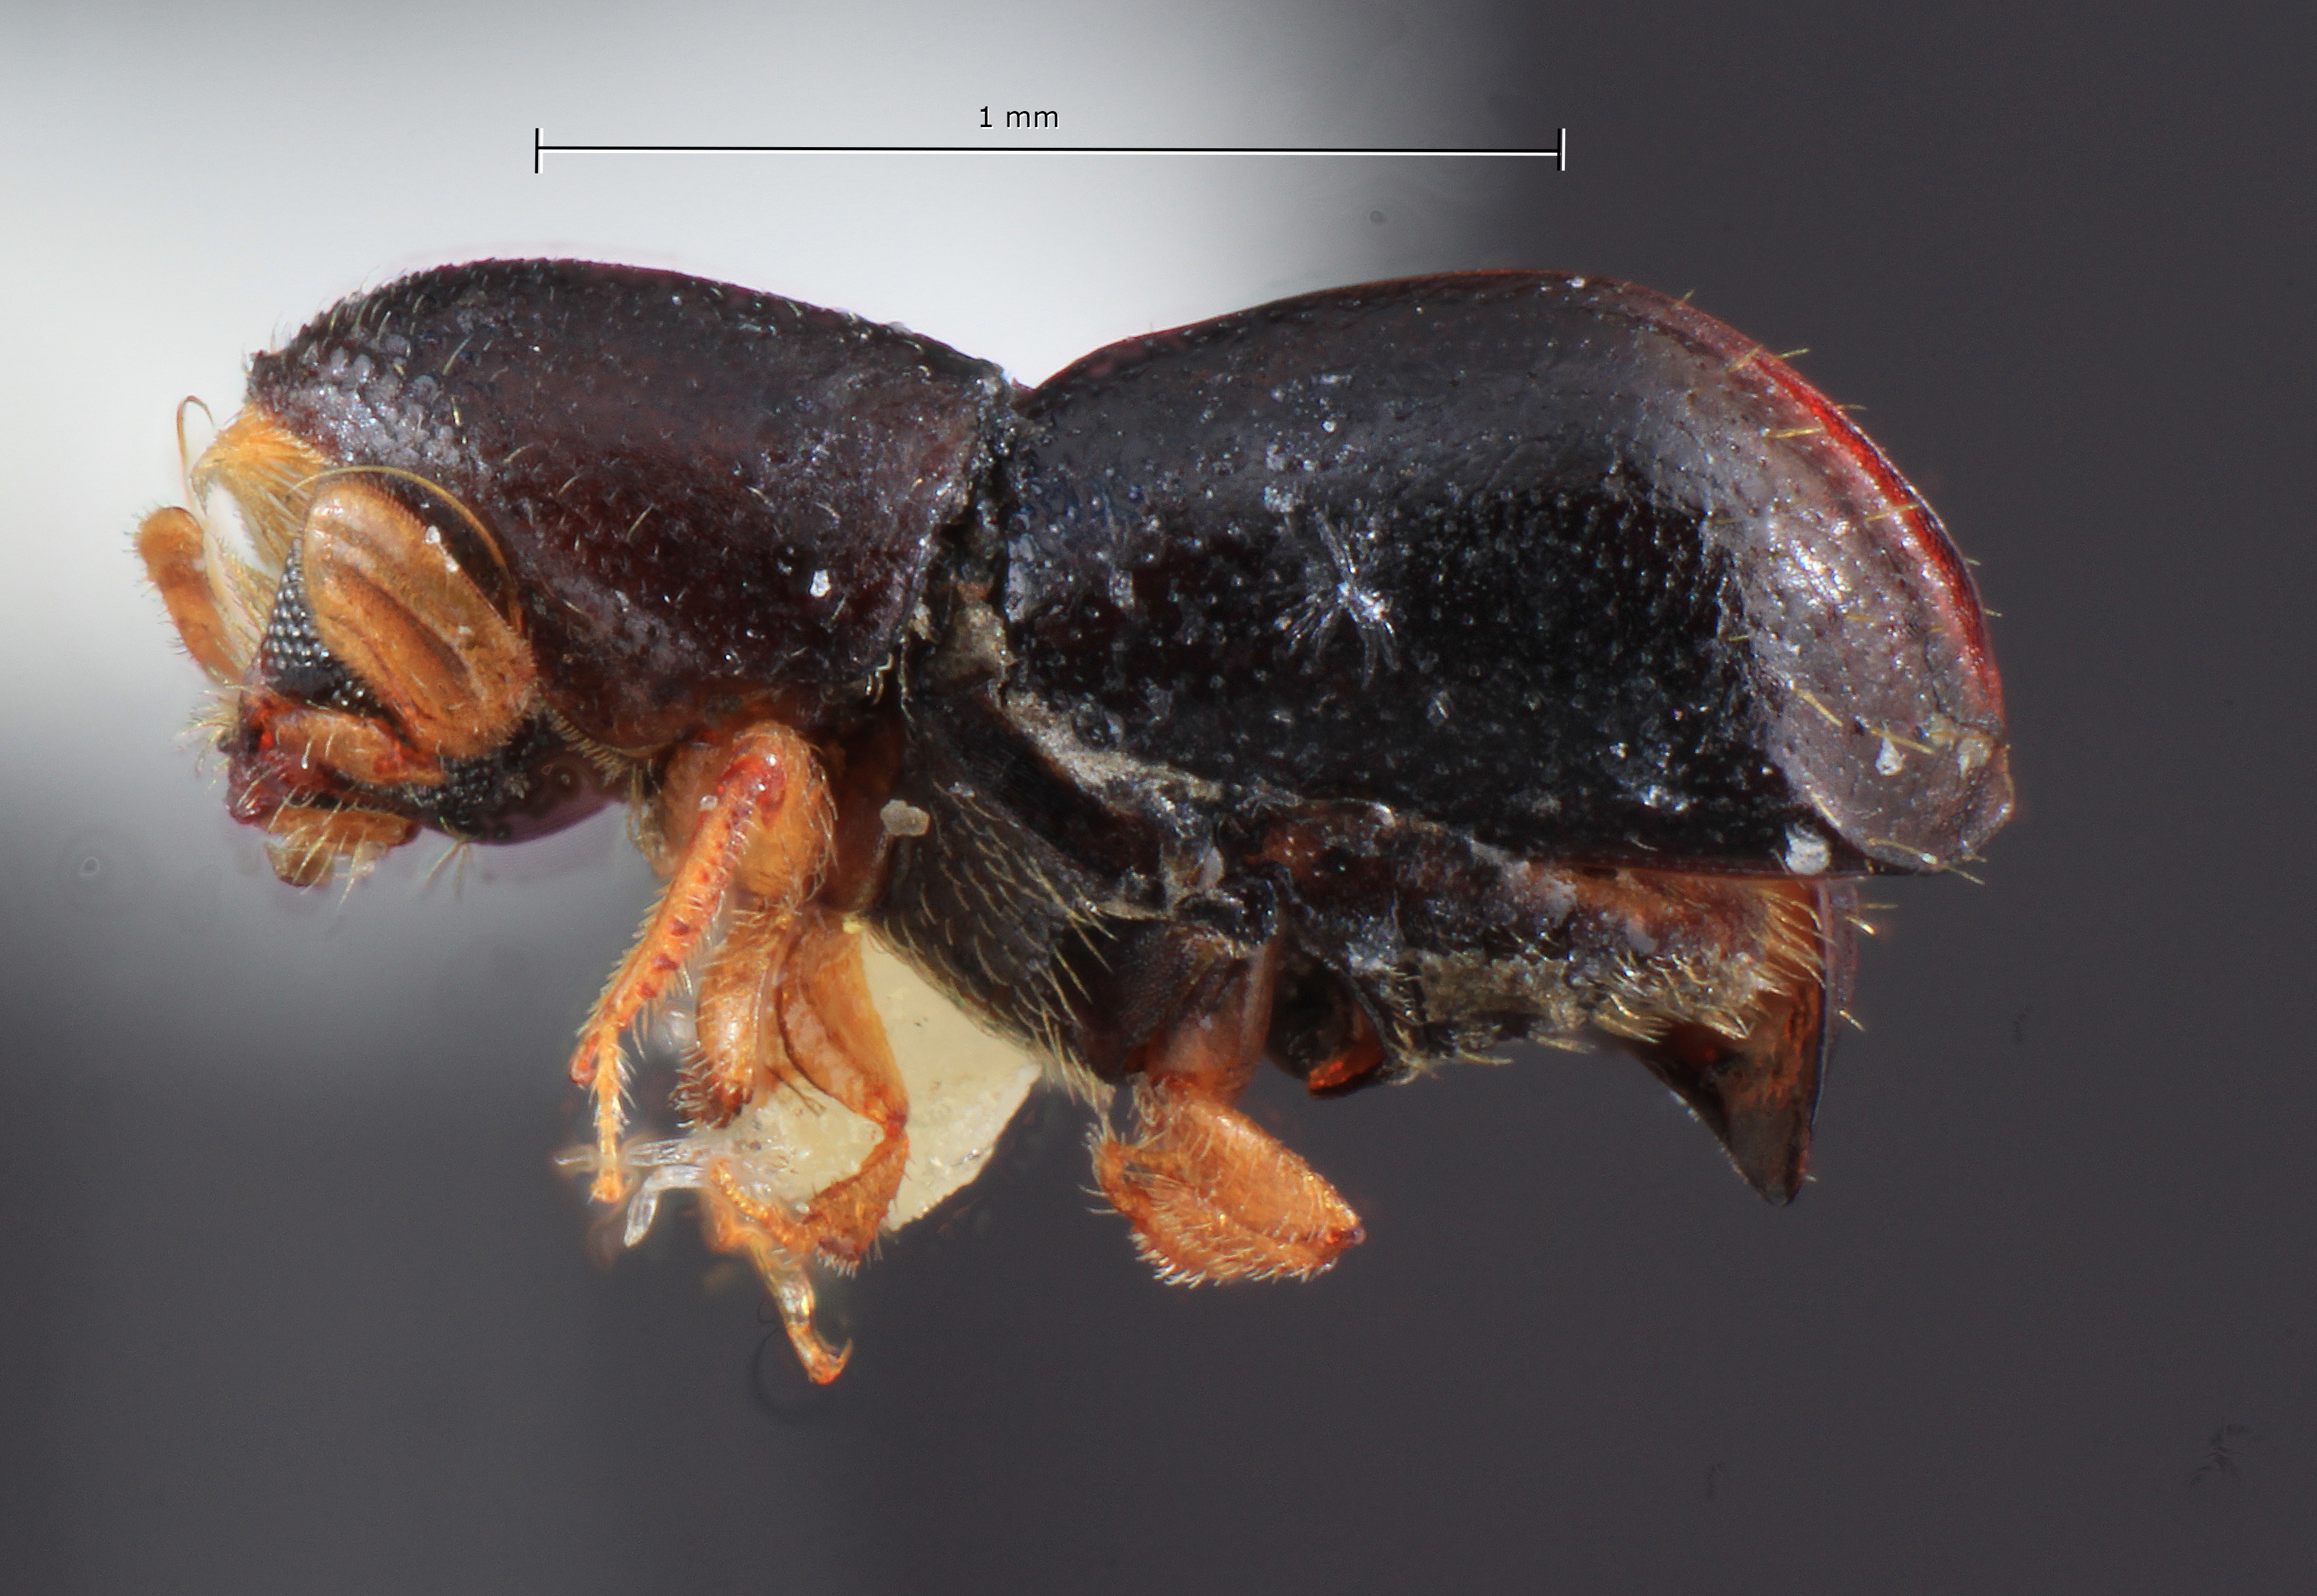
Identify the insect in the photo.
Corthylus ingaensis
